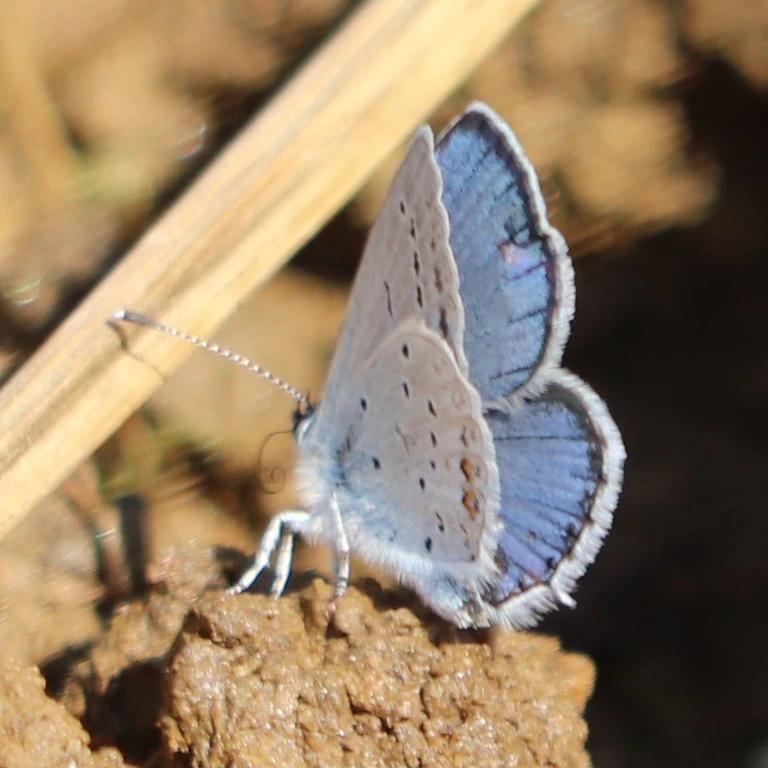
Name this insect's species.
Cupido argiades (also Elkalyce argiades)
